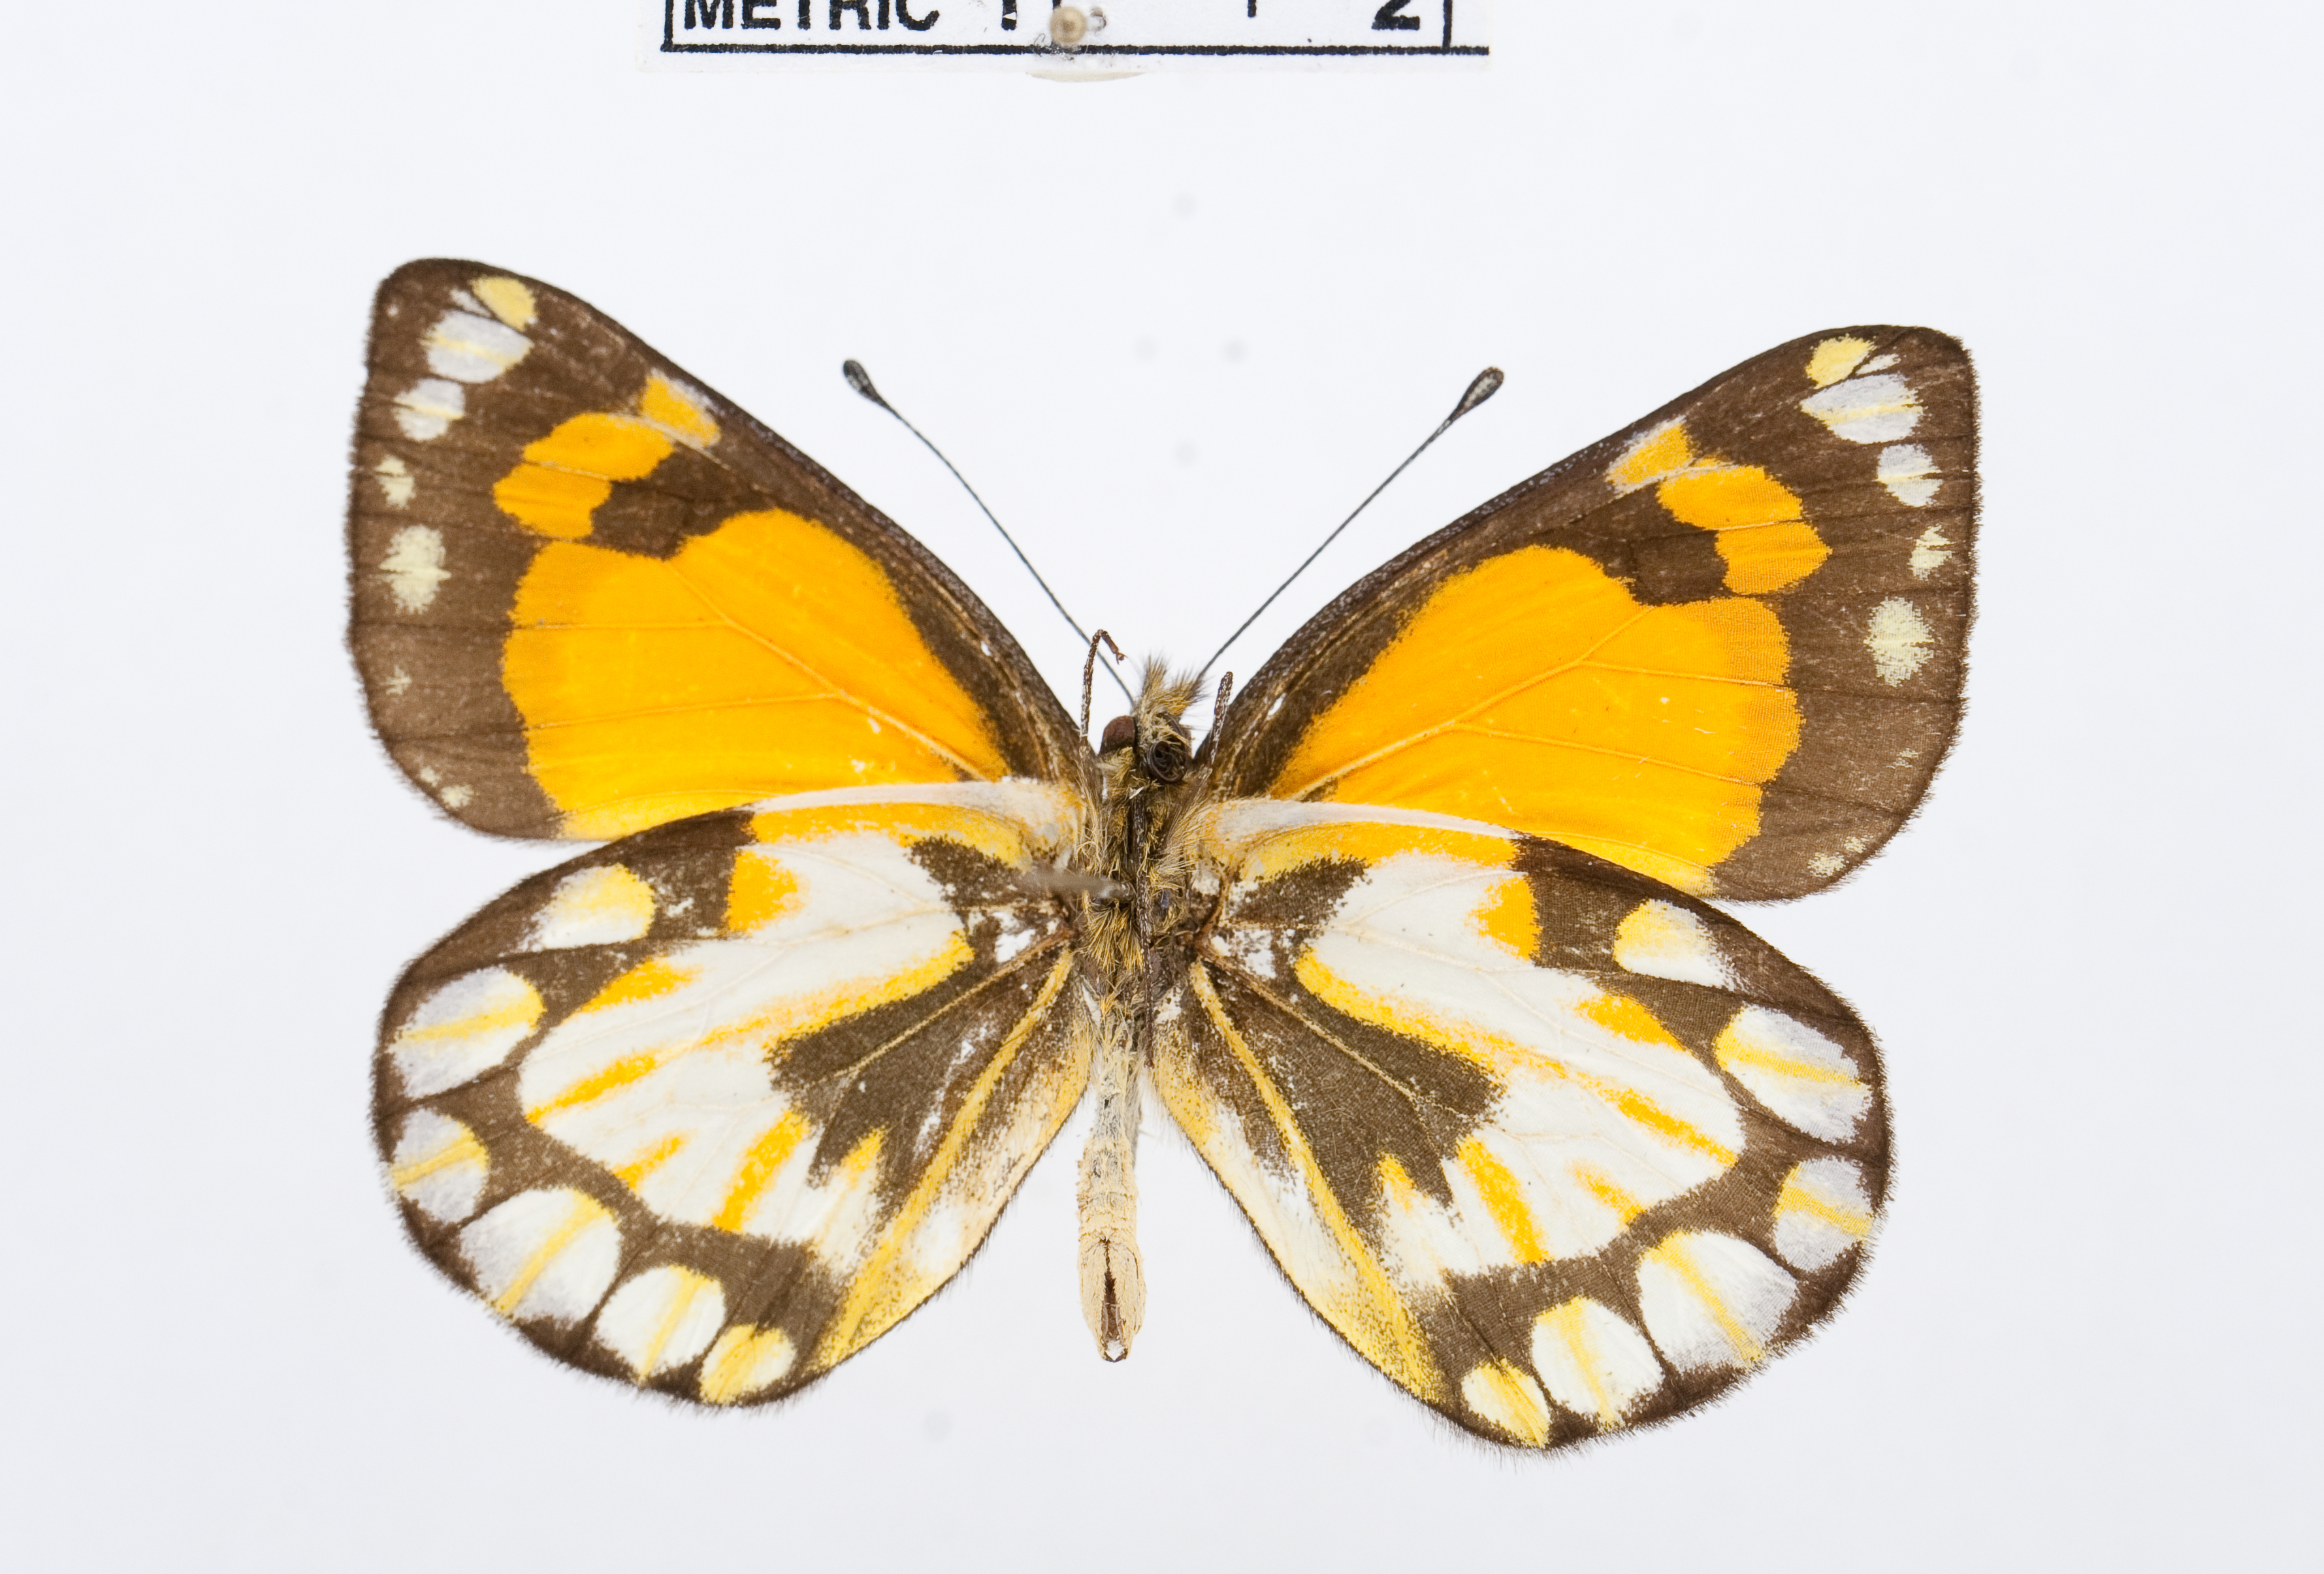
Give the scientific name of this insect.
Delias germana
